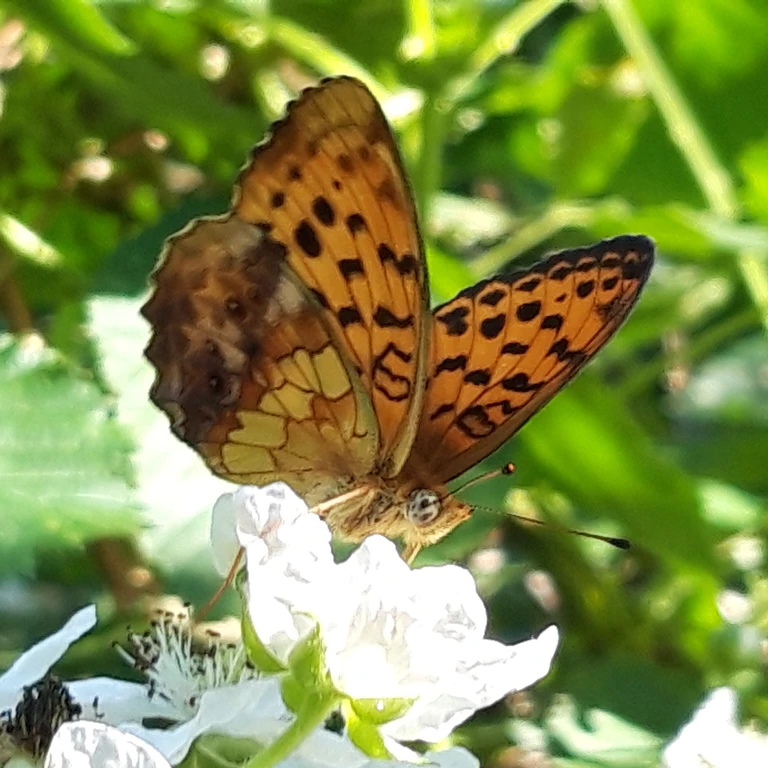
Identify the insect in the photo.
Brenthis daphne
